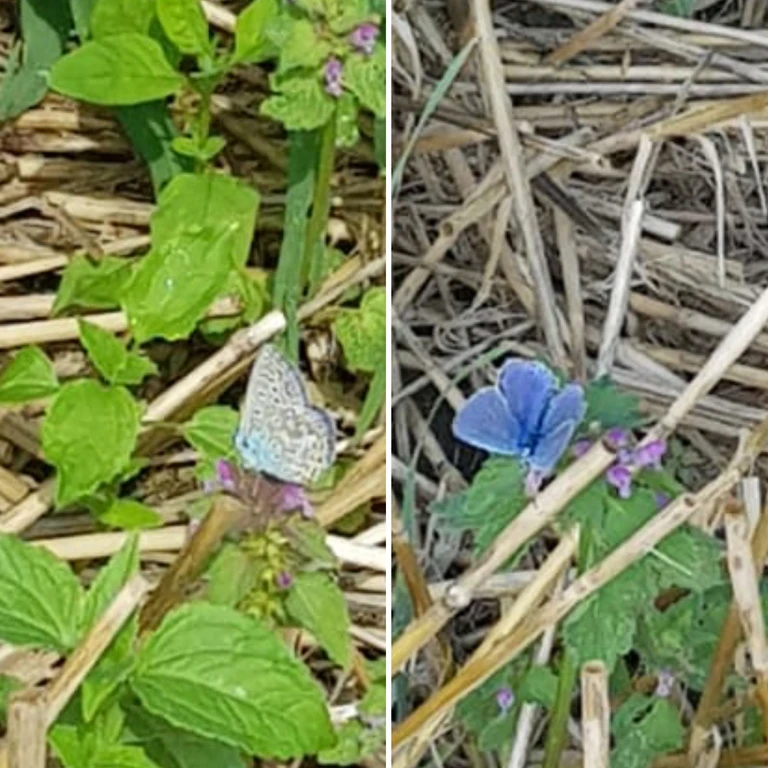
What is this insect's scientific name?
Polyommatus icarus
